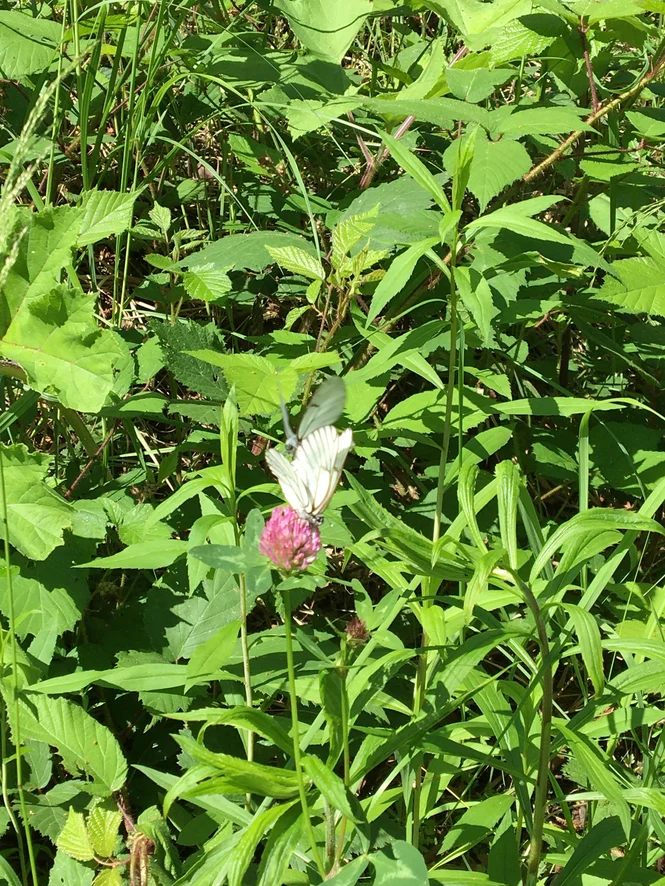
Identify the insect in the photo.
Aporia crataegi
